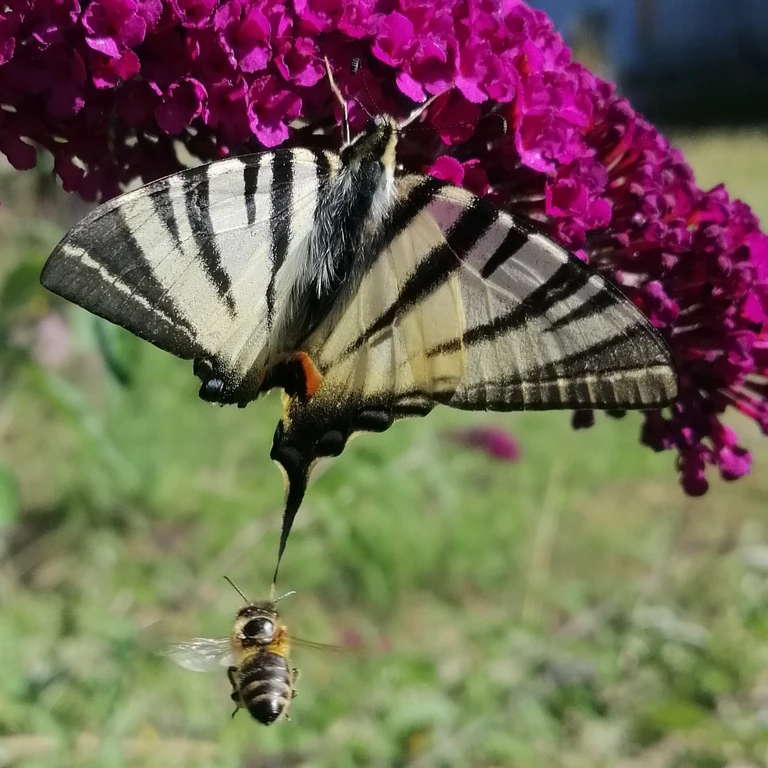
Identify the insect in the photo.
Iphiclides podalirius
